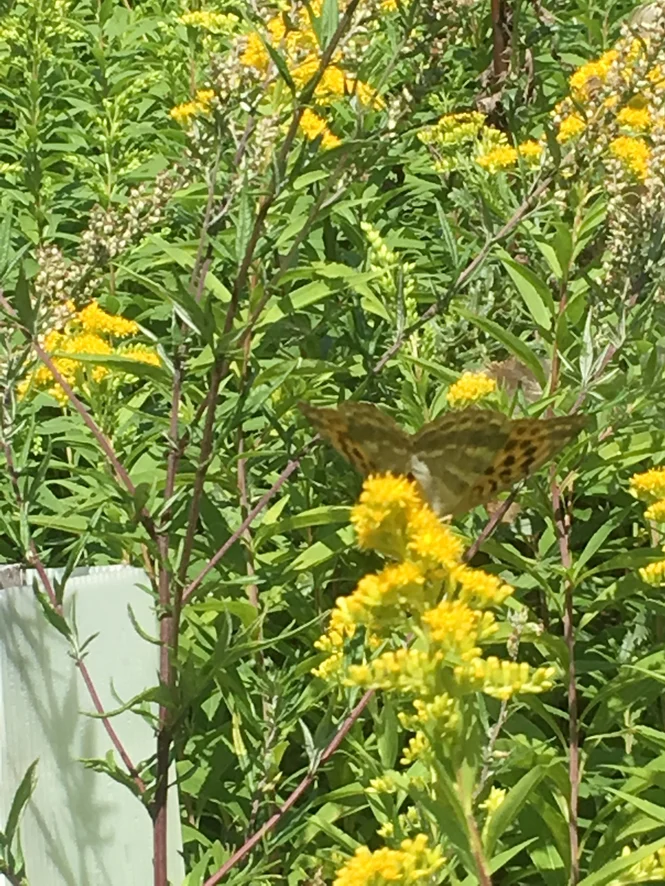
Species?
Argynnis paphia
